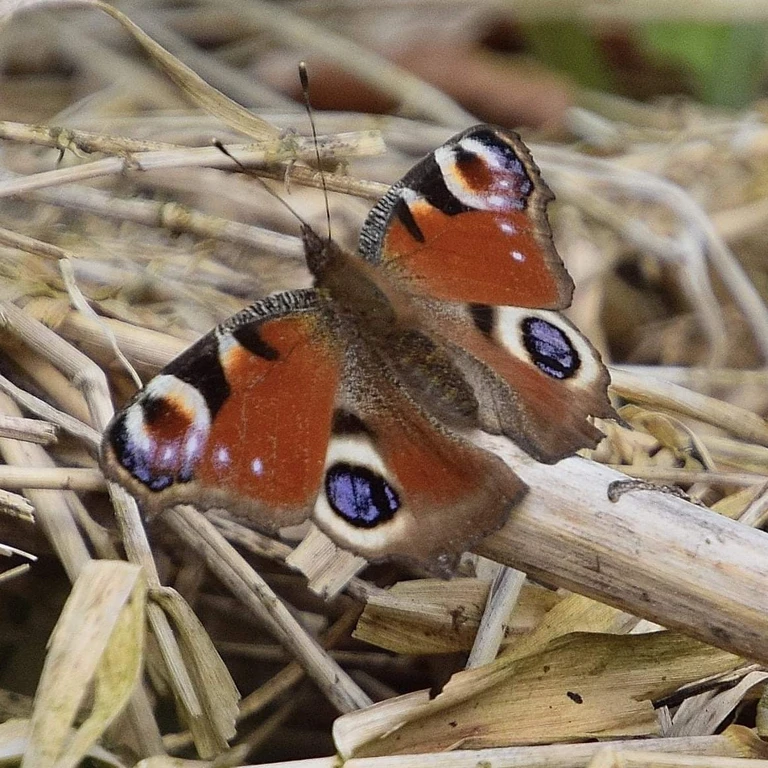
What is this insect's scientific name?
Aglais io
